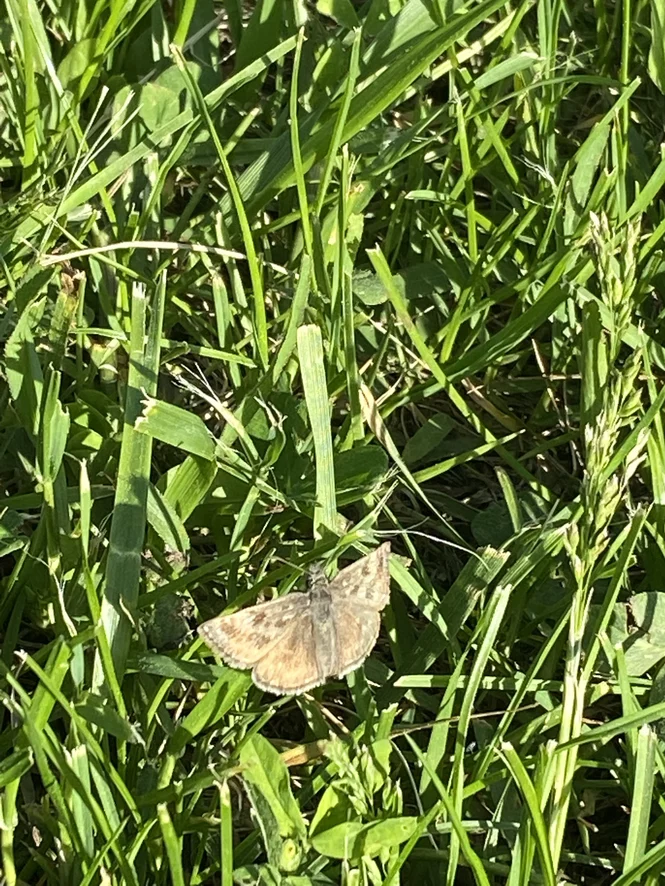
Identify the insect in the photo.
Erynnis tages
